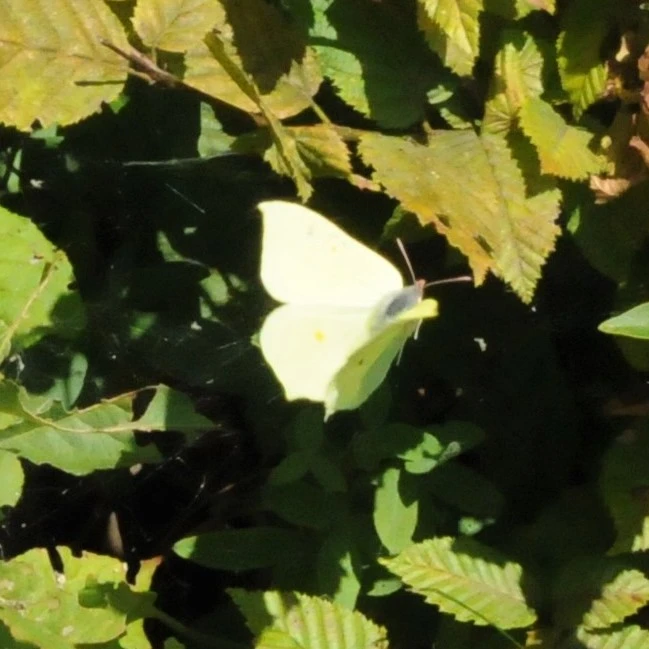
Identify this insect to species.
Gonepteryx rhamni
